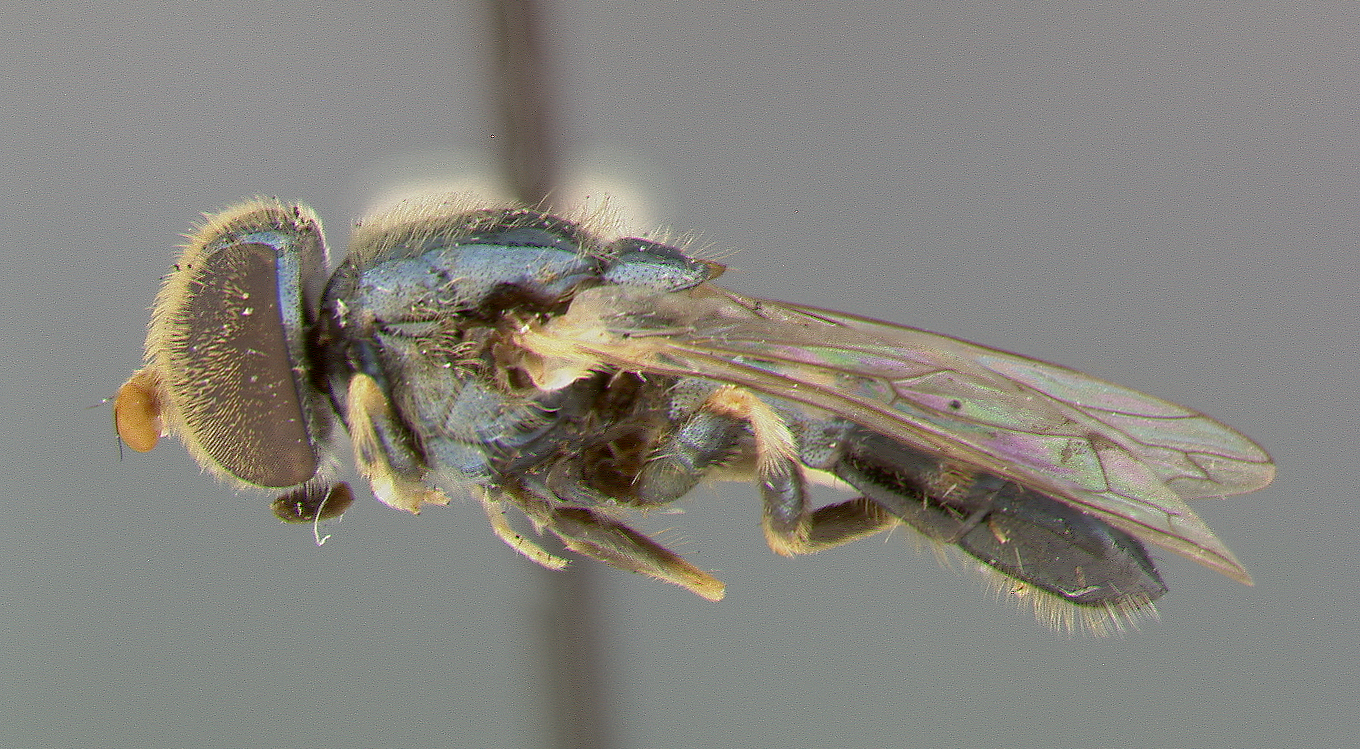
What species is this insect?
Eumerus guamensis
